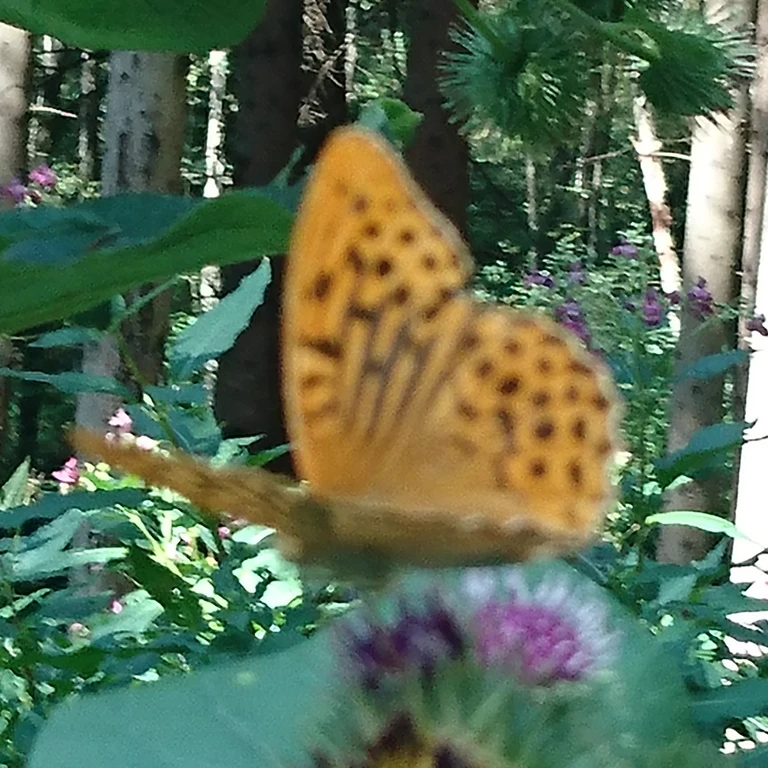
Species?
Argynnis paphia
